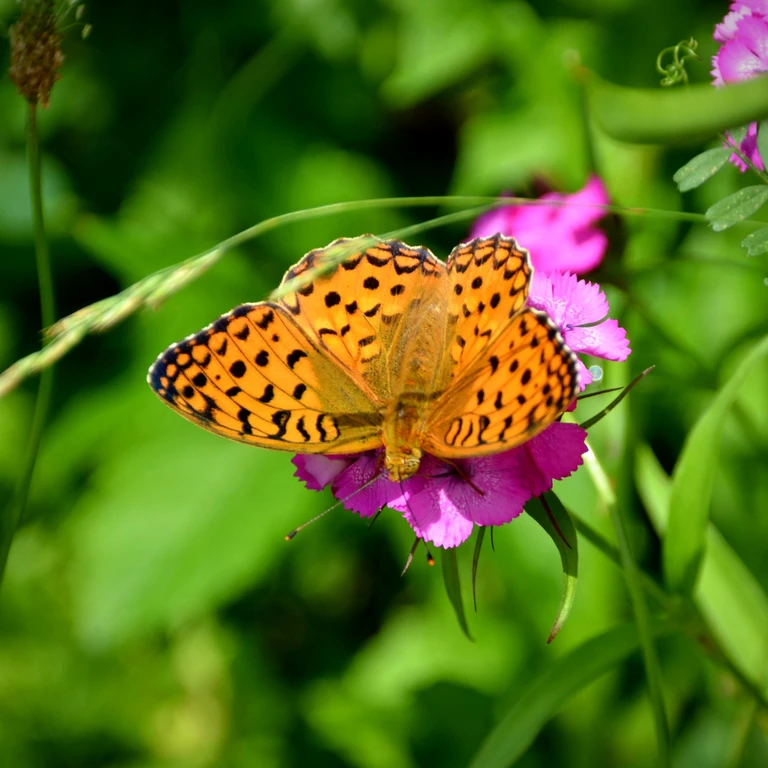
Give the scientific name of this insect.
Fabriciana adippe
